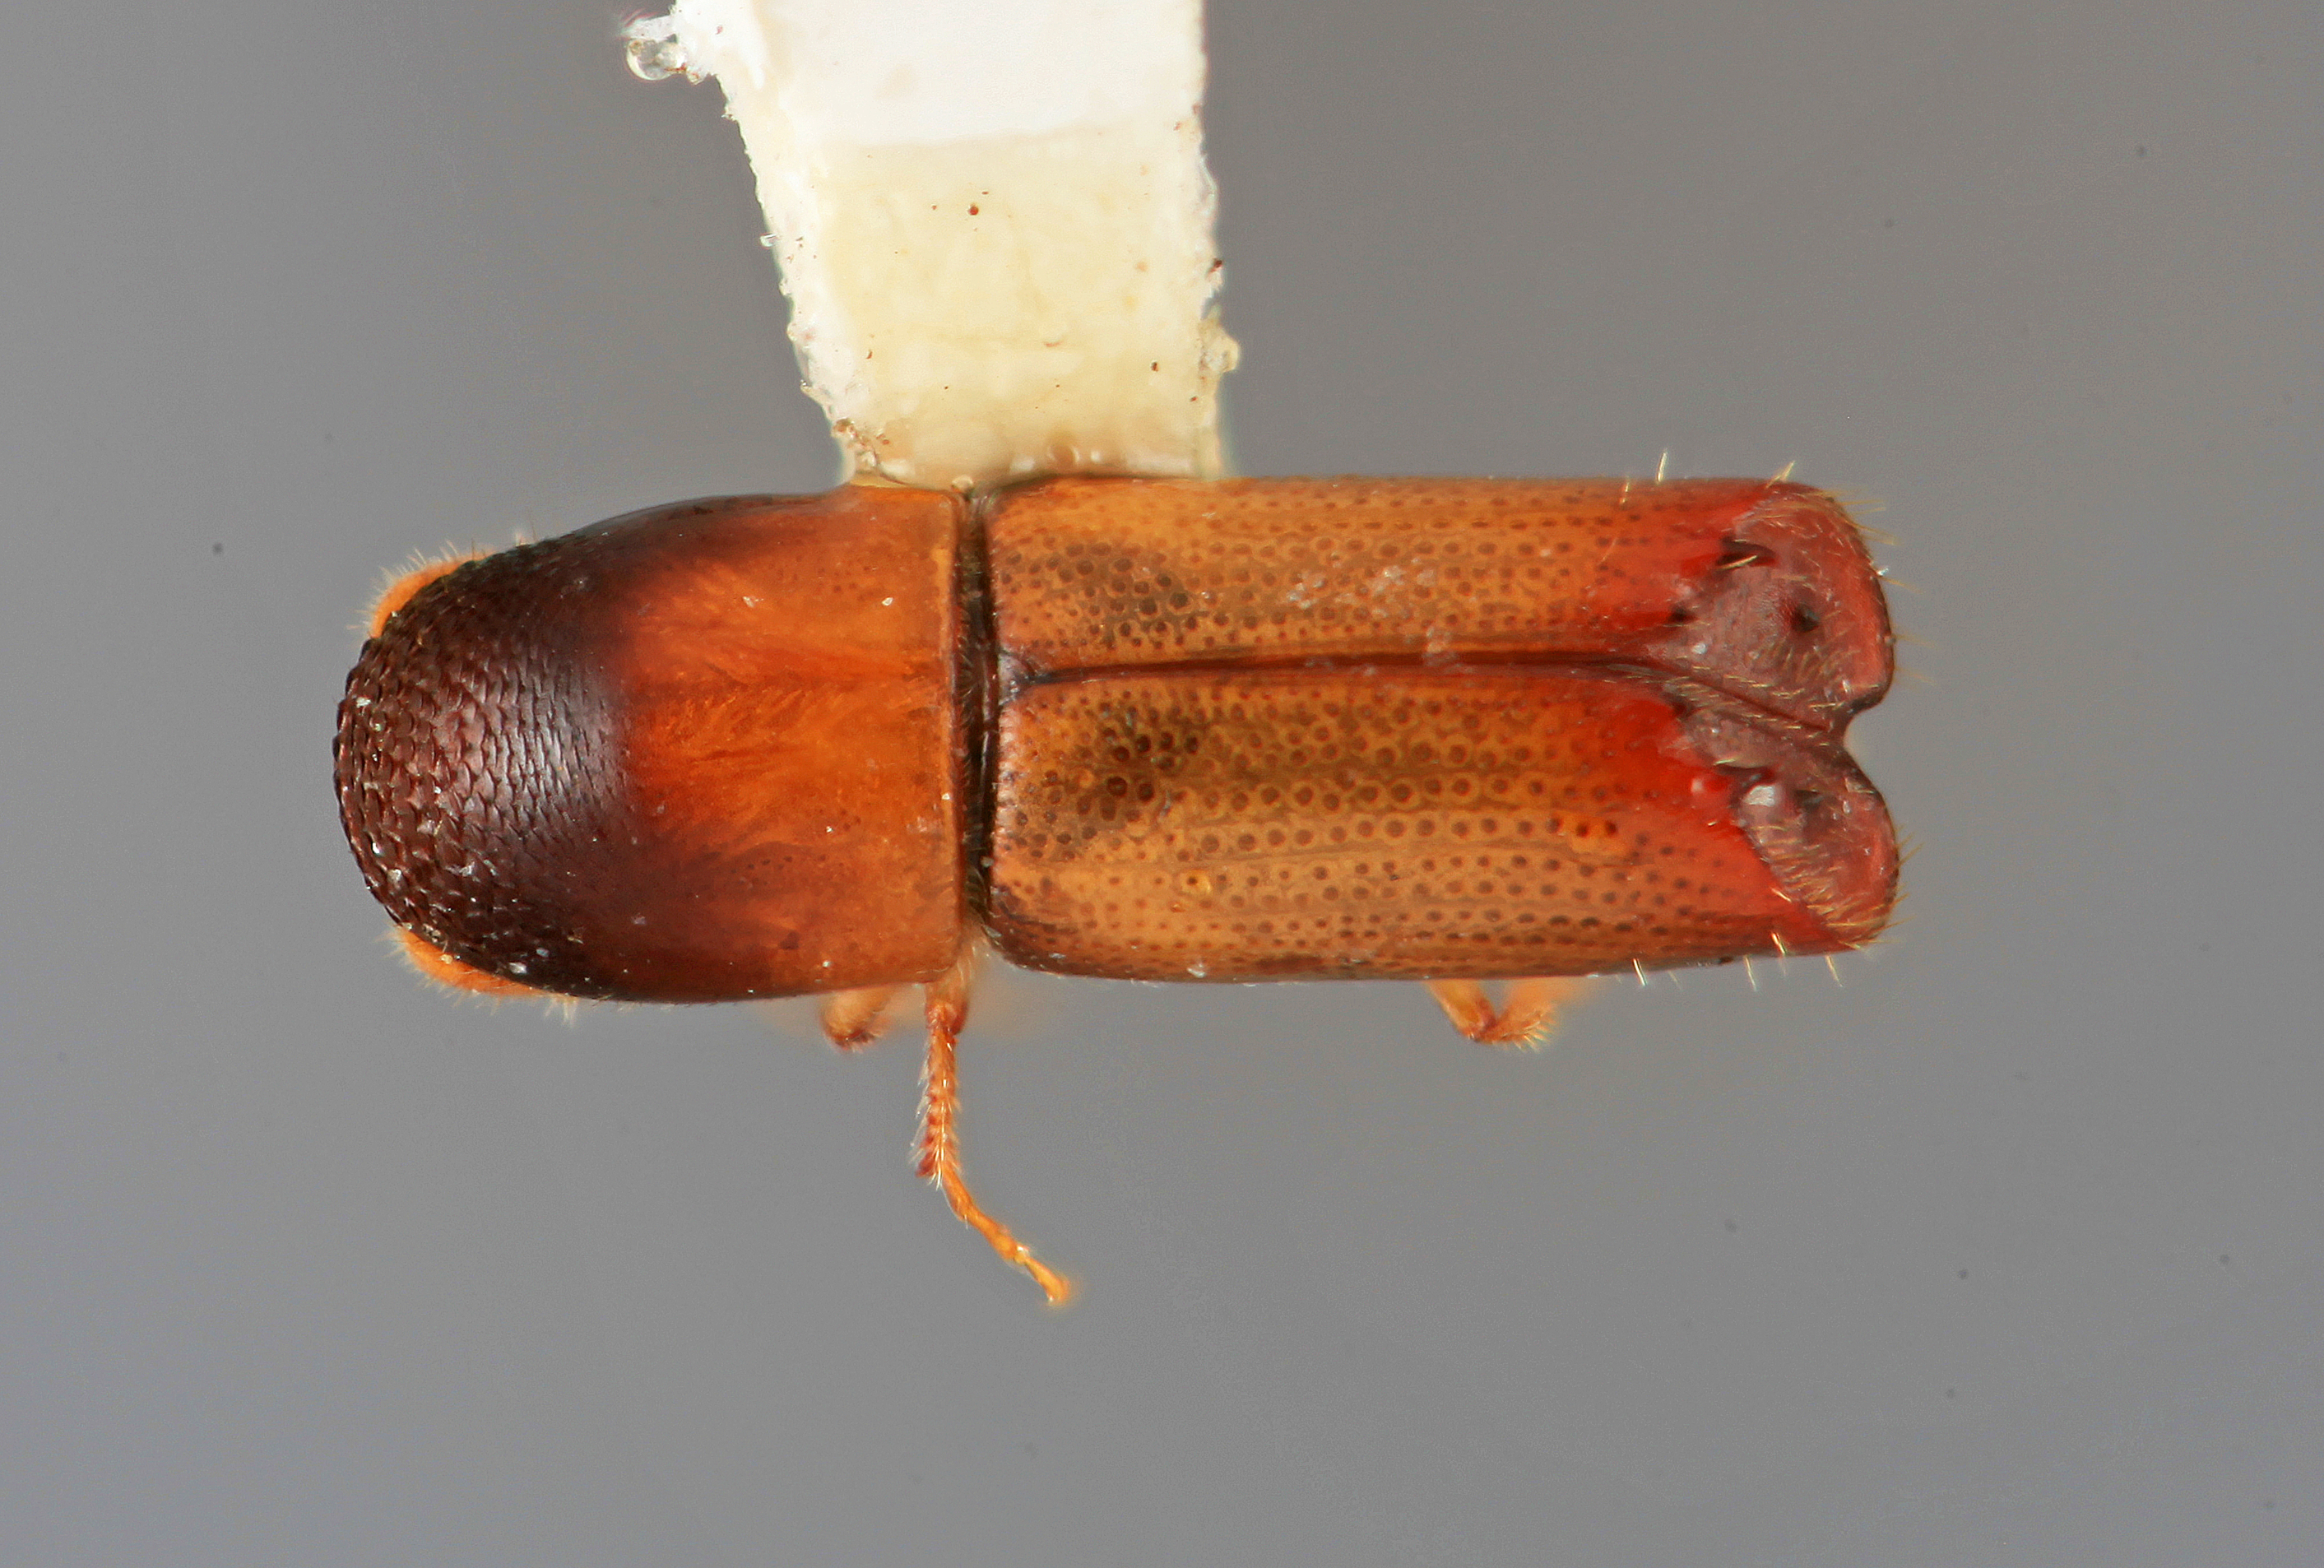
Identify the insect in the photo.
Monarthrum cordicticum
